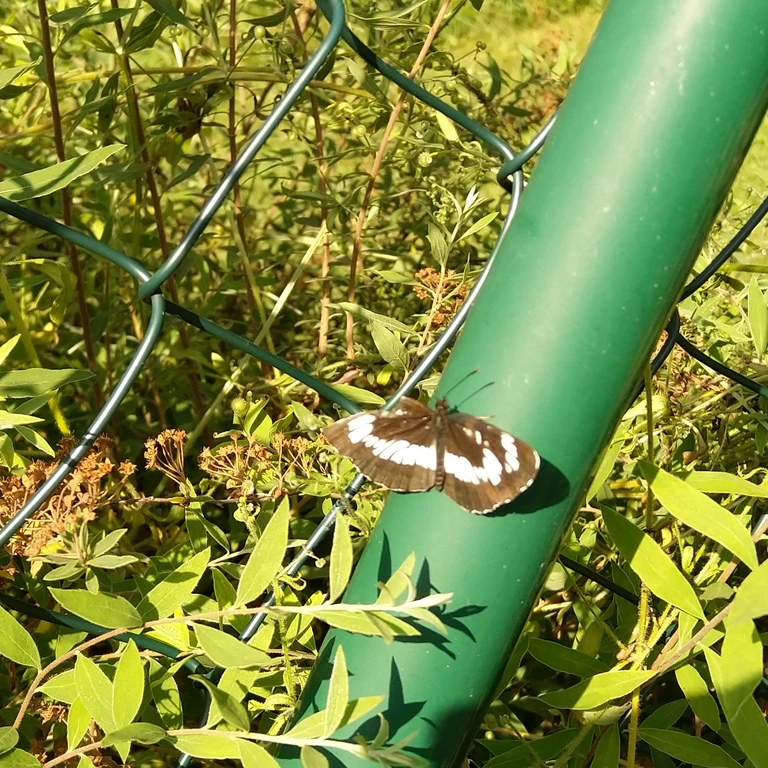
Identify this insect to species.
Neptis rivularis
